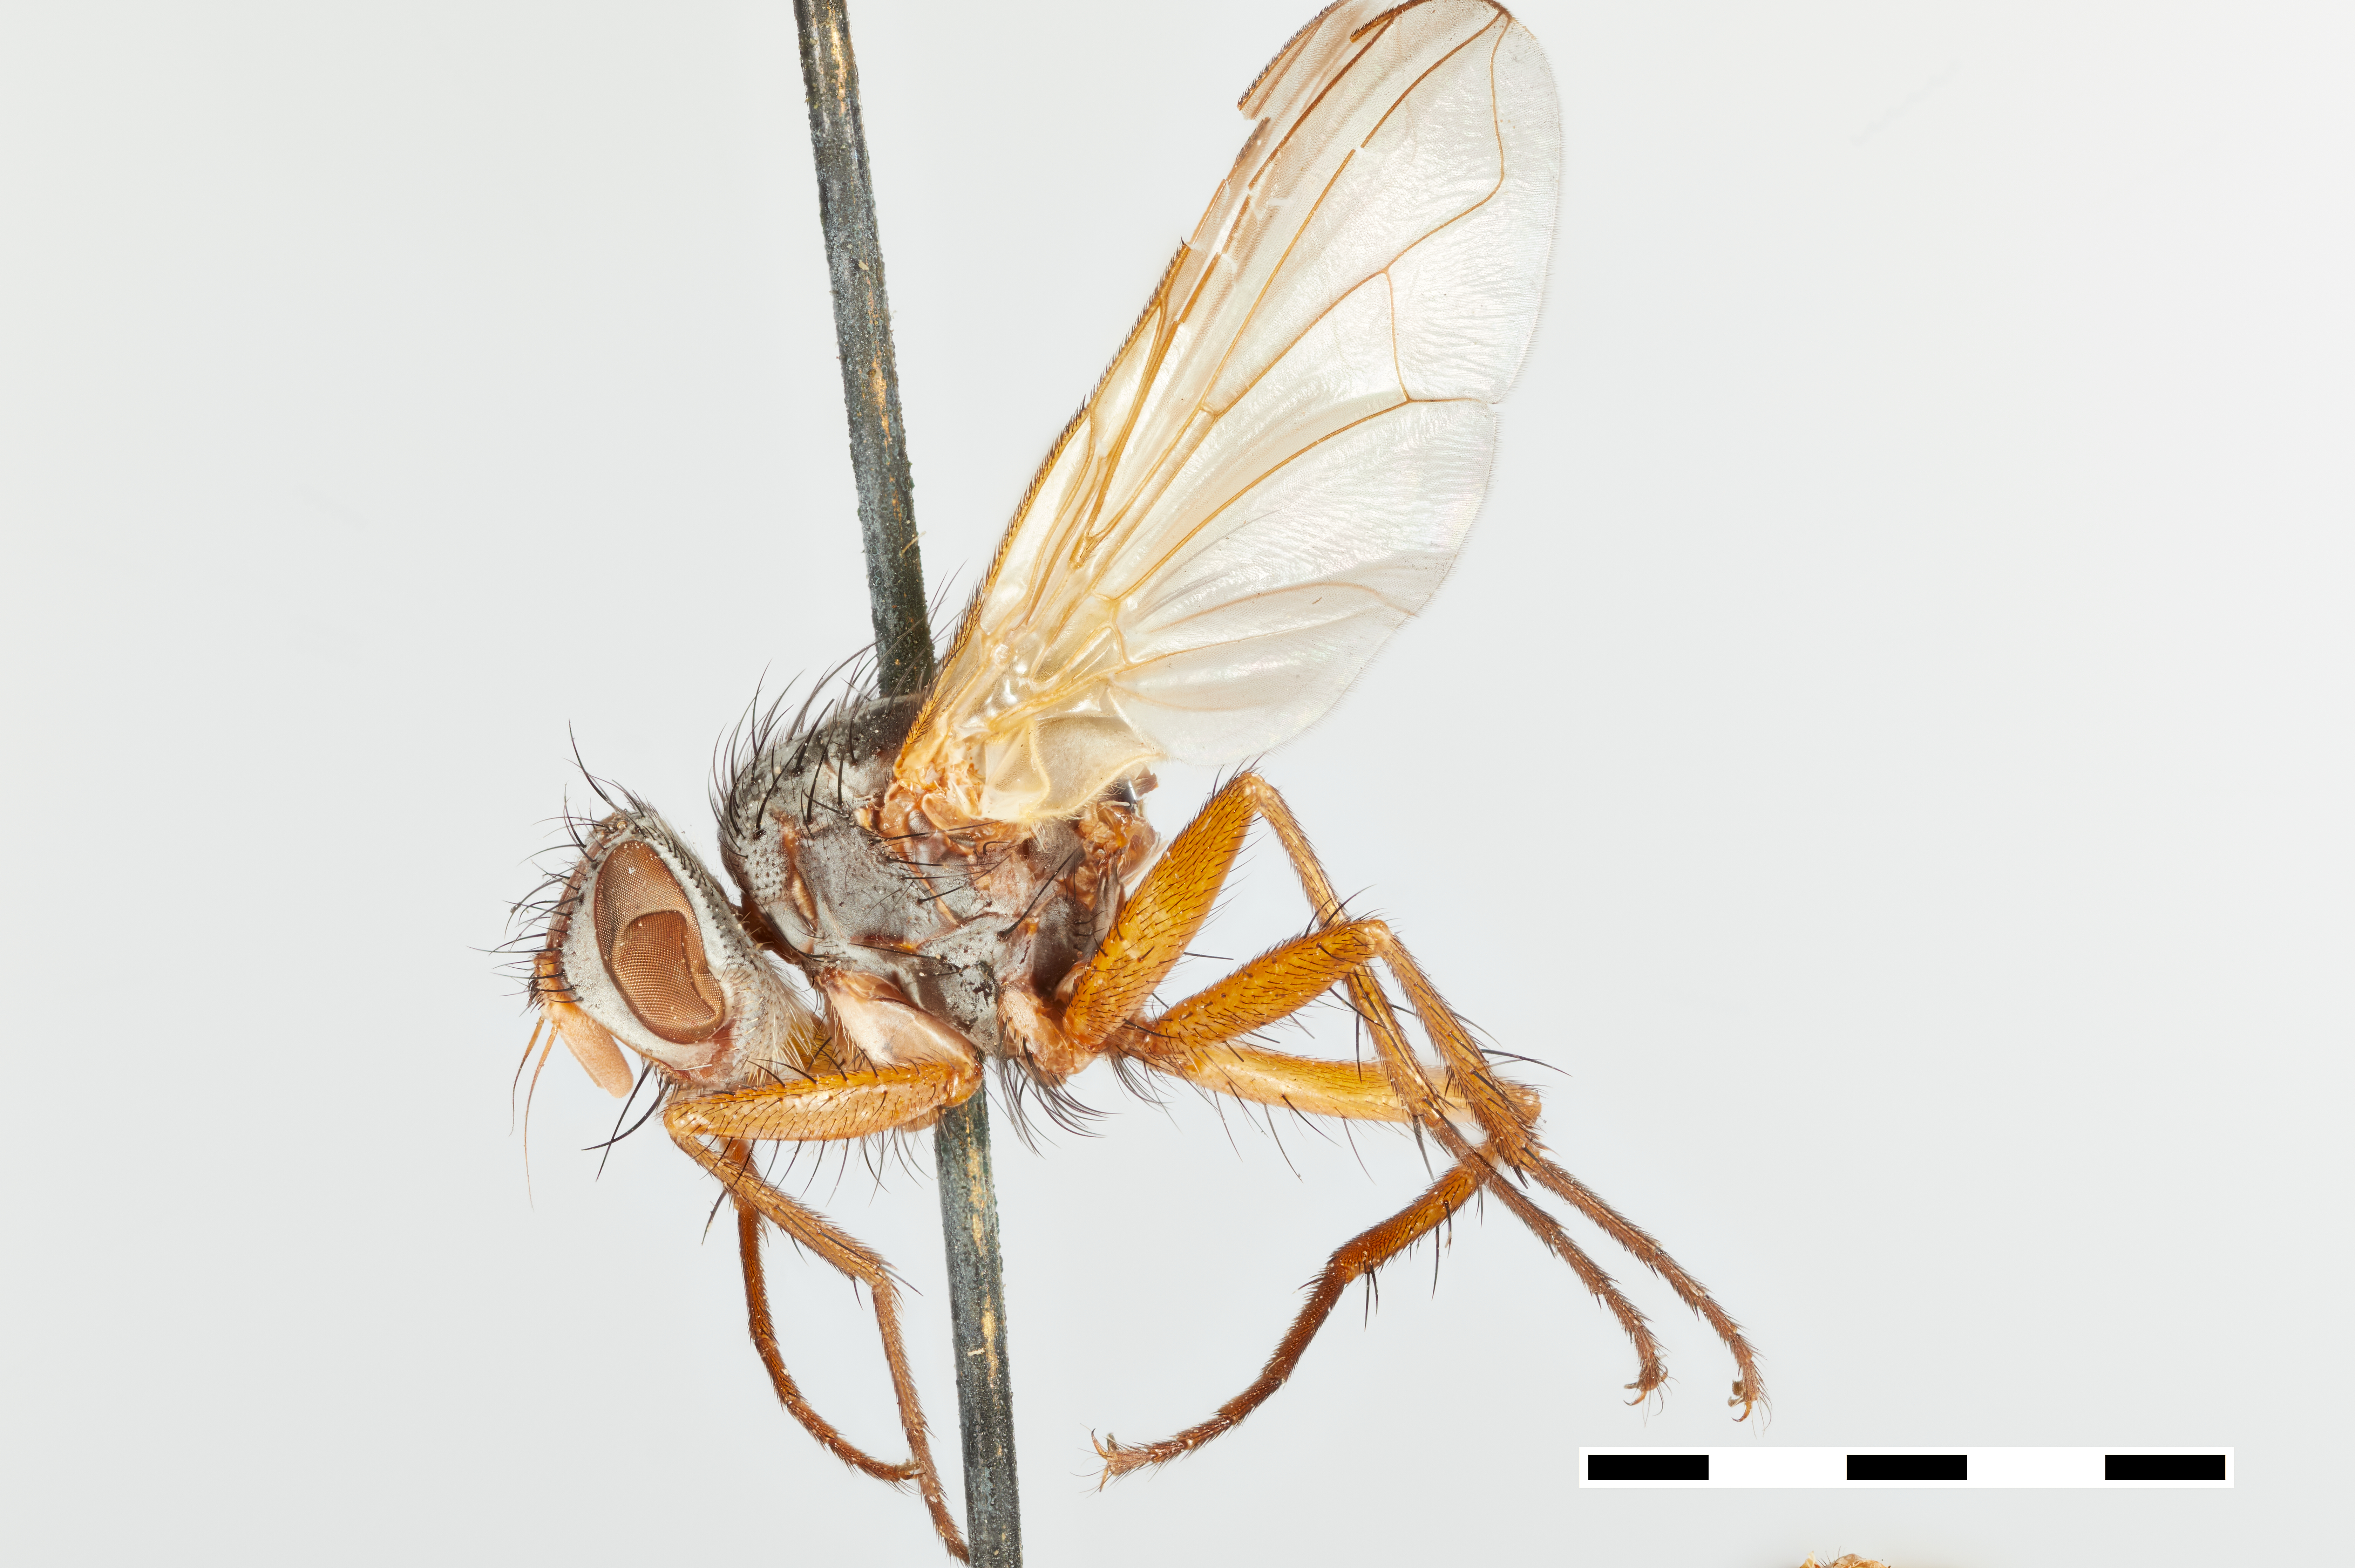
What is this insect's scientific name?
Meigeniella hinei
